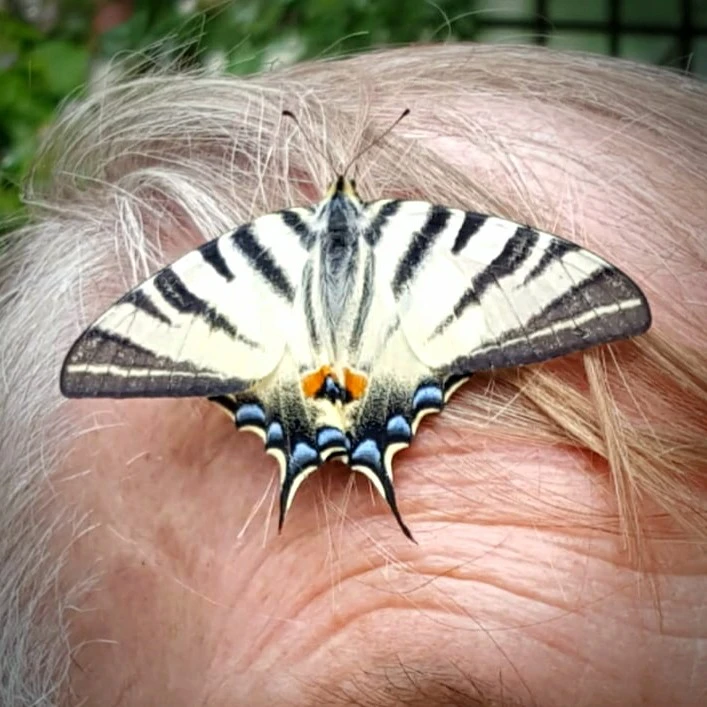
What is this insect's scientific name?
Iphiclides podalirius
